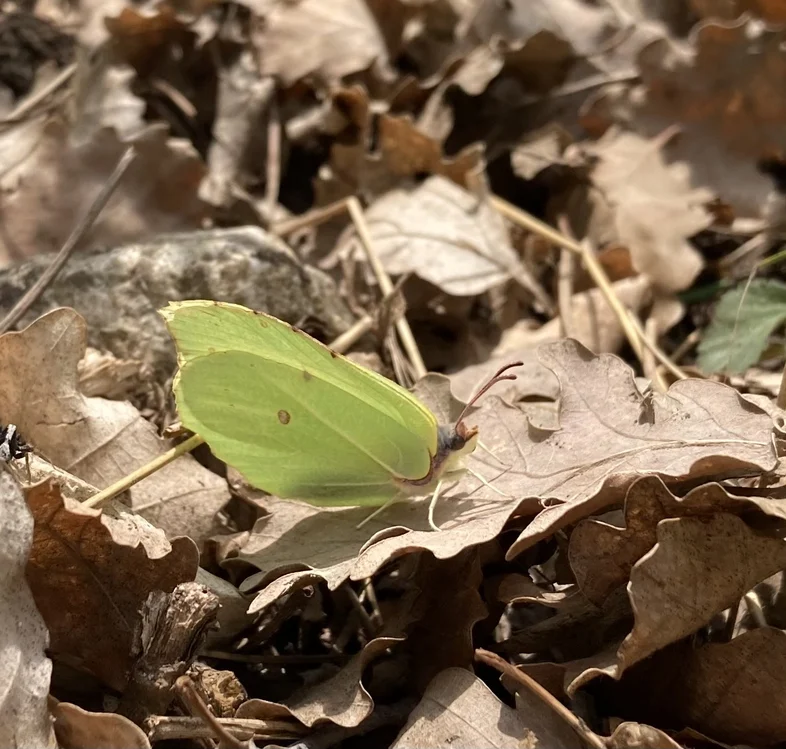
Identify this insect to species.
Gonepteryx rhamni
